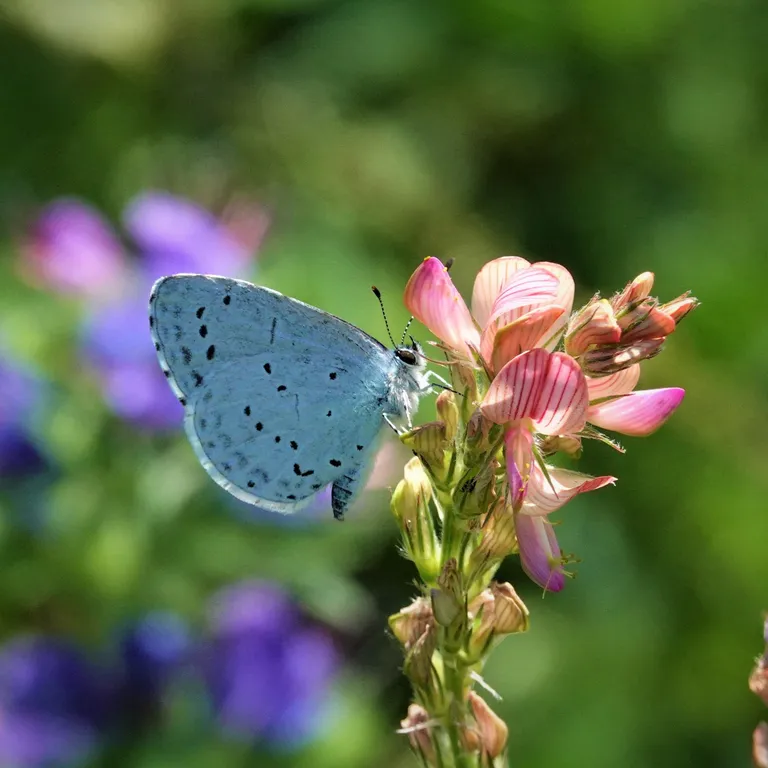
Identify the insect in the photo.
Celastrina argiolus
